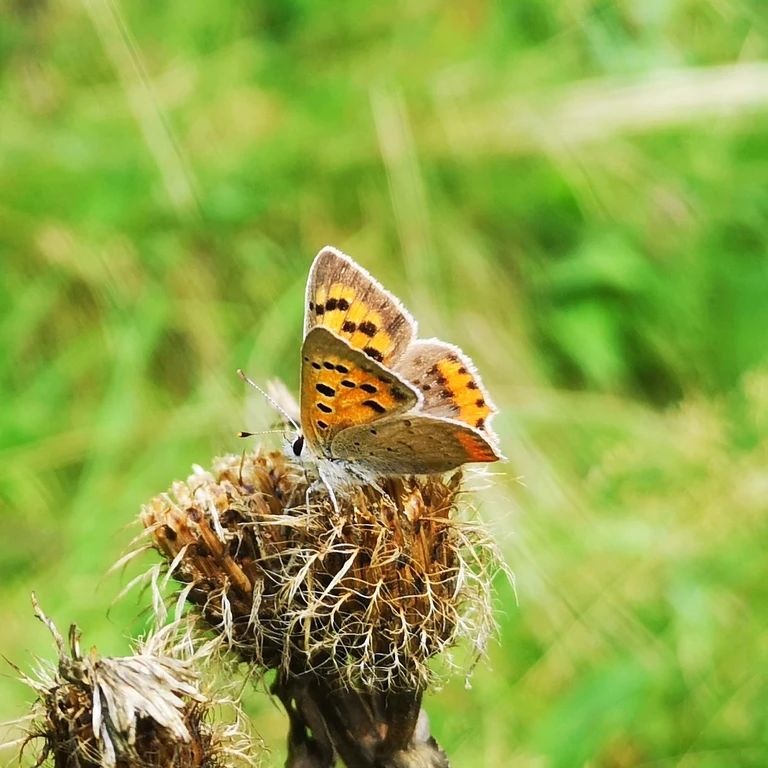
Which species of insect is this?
Lycaena phlaeas
